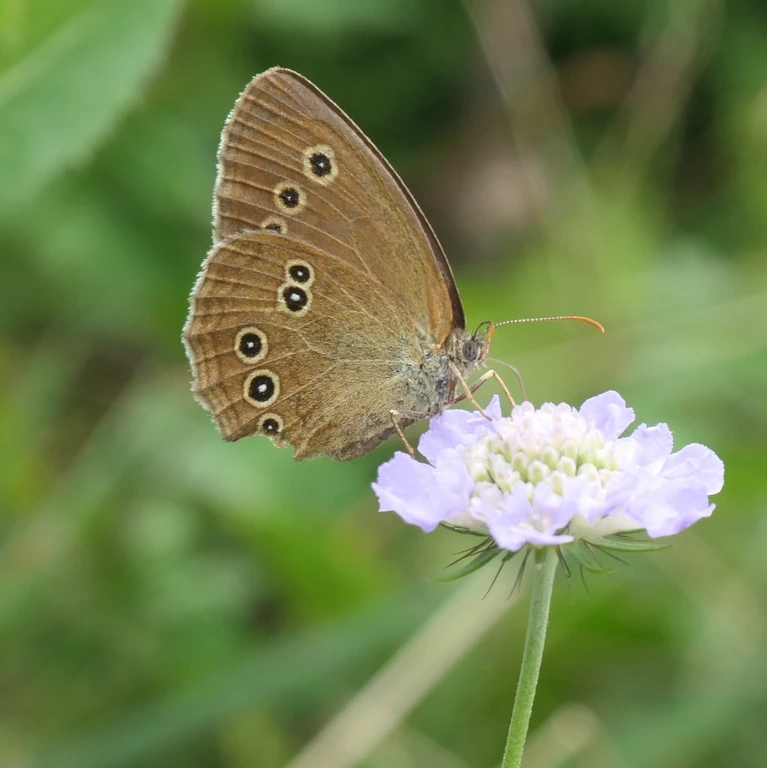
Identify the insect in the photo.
Aphantopus hyperantus
